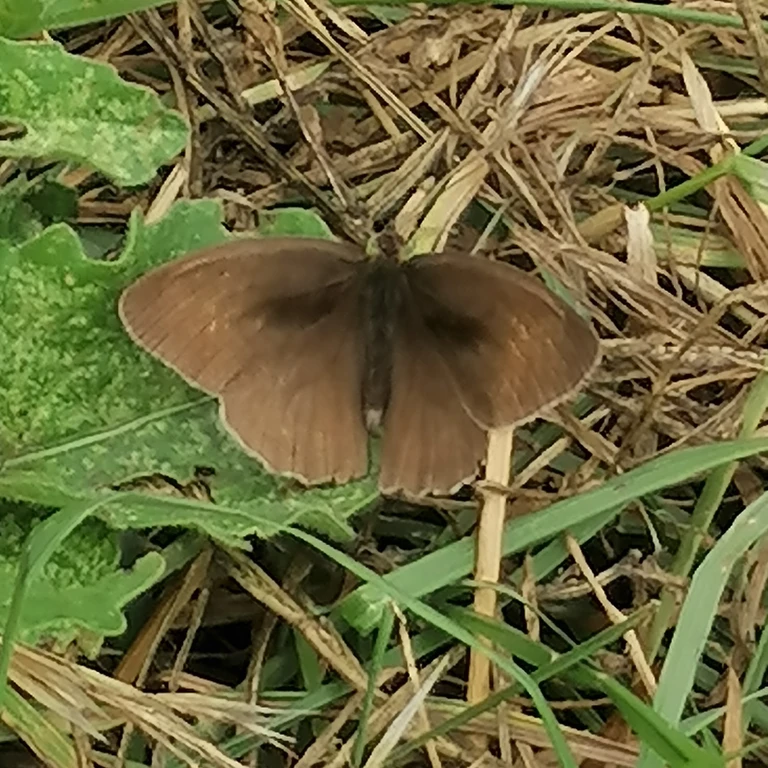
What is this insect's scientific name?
Maniola jurtina
